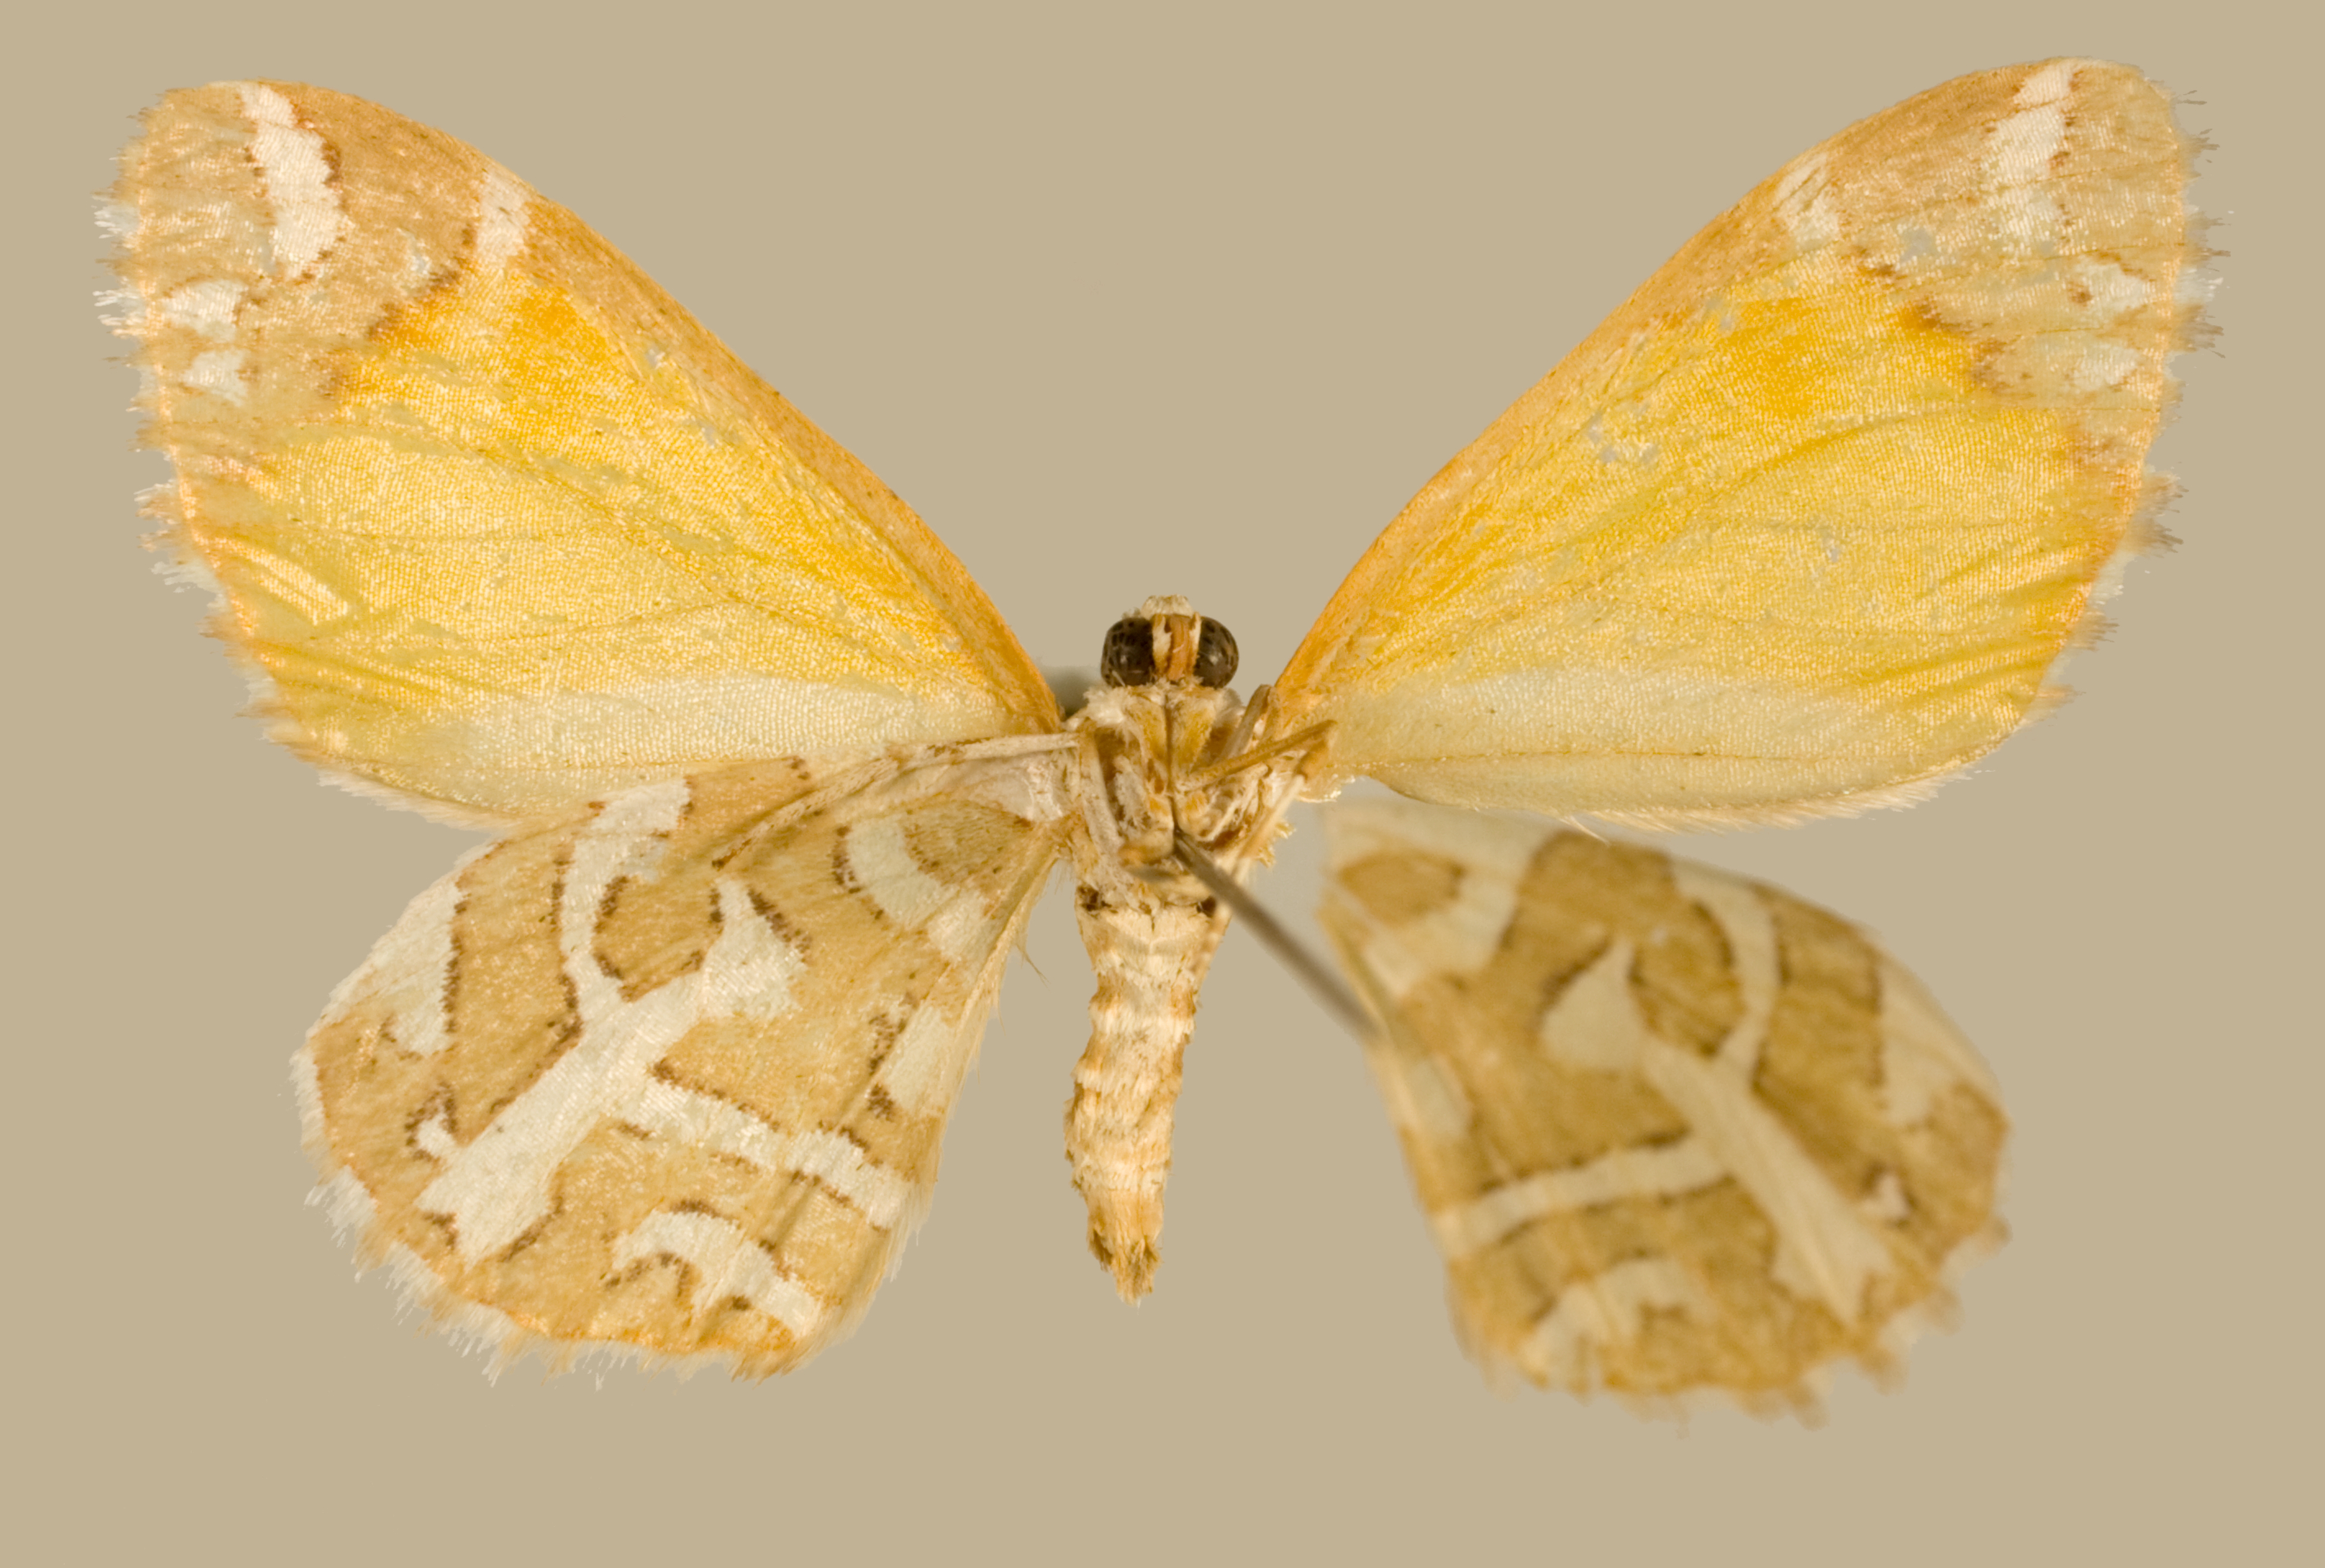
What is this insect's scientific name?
Coenocalpe penguinifera
